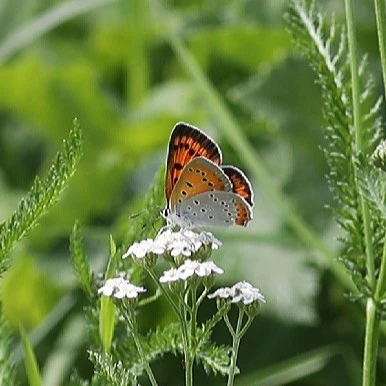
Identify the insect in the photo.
Lycaena dispar
